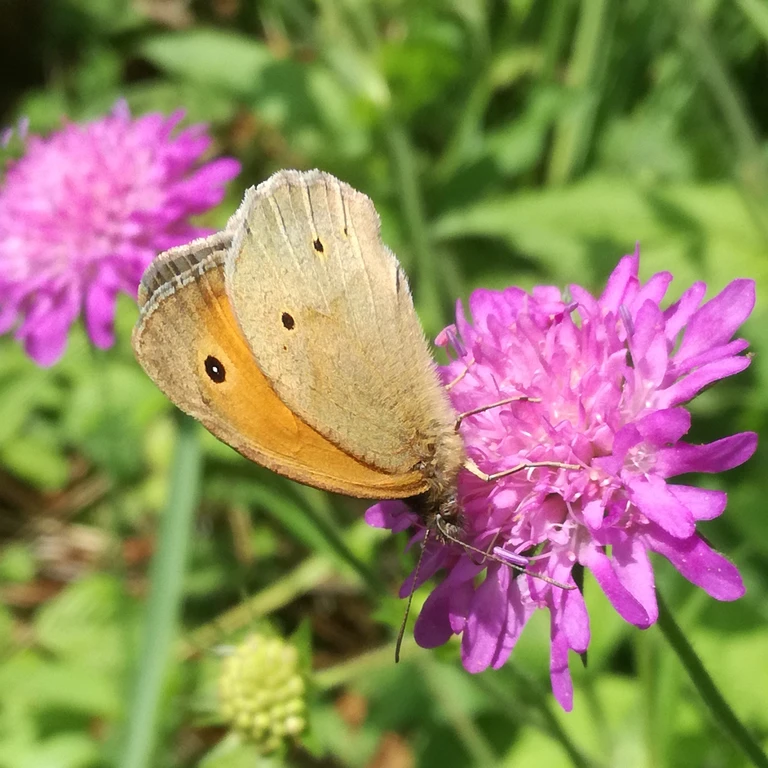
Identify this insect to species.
Maniola jurtina
